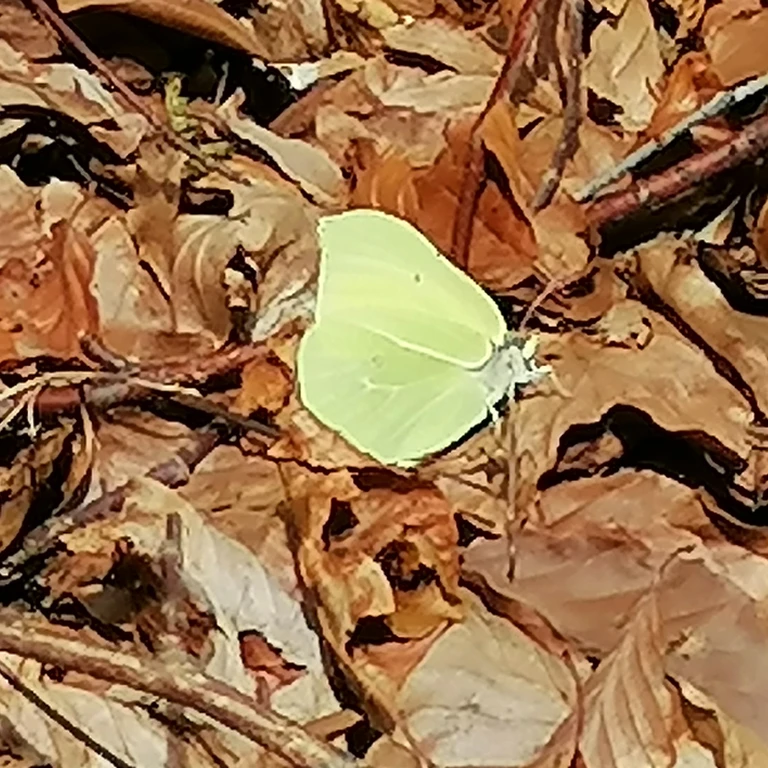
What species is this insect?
Gonepteryx rhamni
